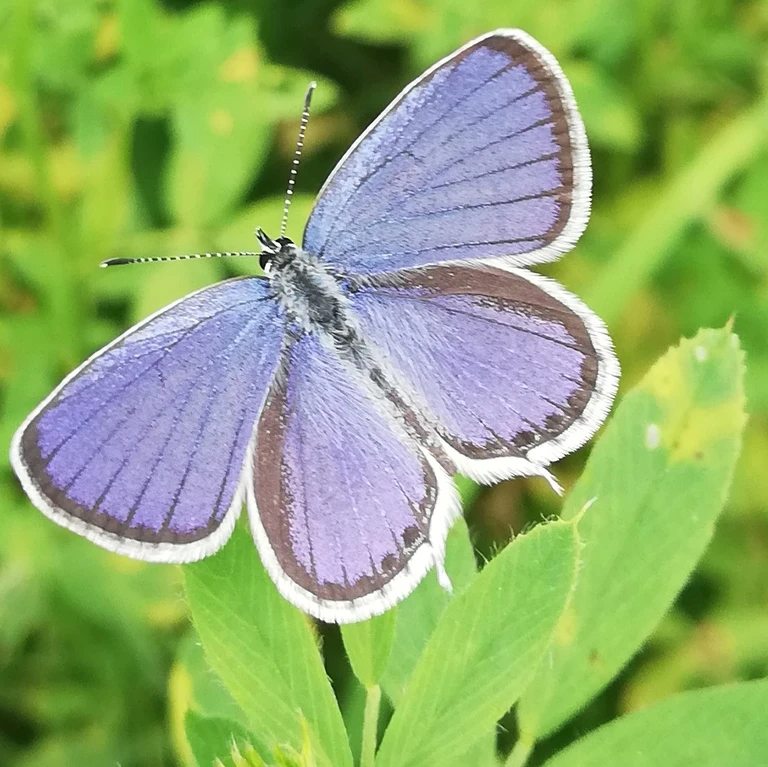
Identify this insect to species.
Cupido argiades (also Elkalyce argiades)
